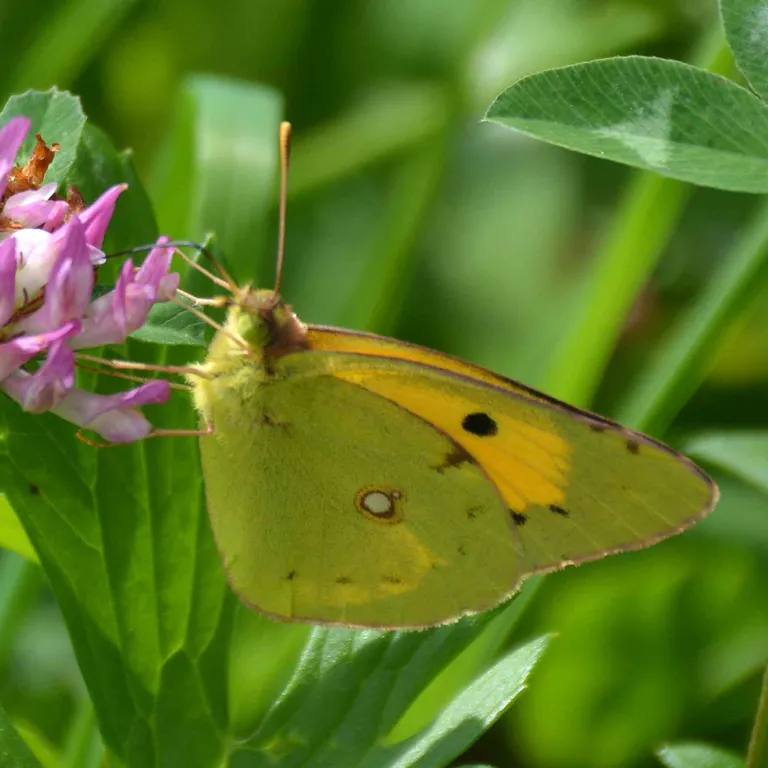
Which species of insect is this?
Colias croceus
